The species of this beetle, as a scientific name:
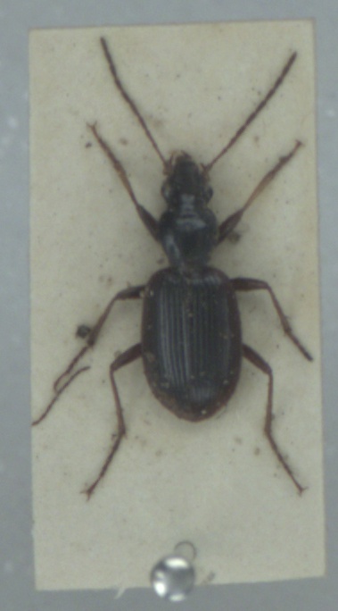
Paranchus albipes
